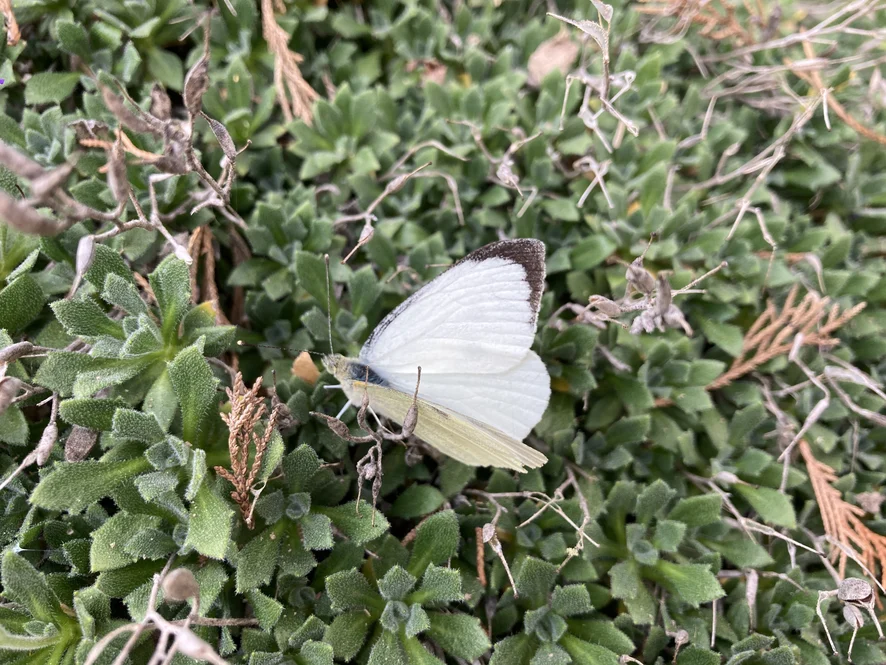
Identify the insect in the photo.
Pieris brassicae
